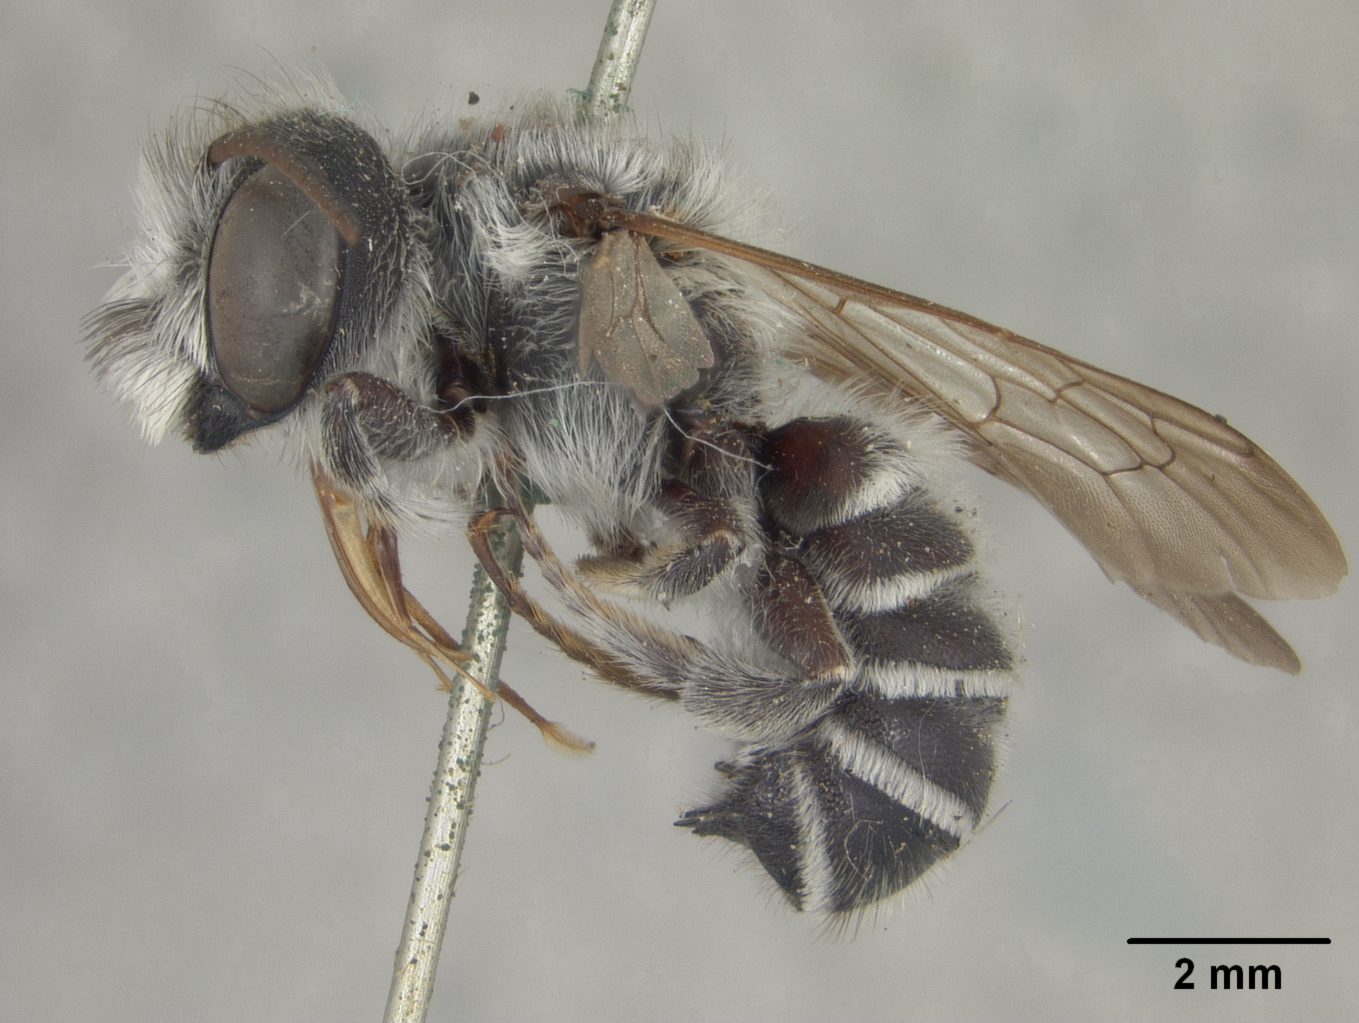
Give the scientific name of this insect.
Megachile frugalis
